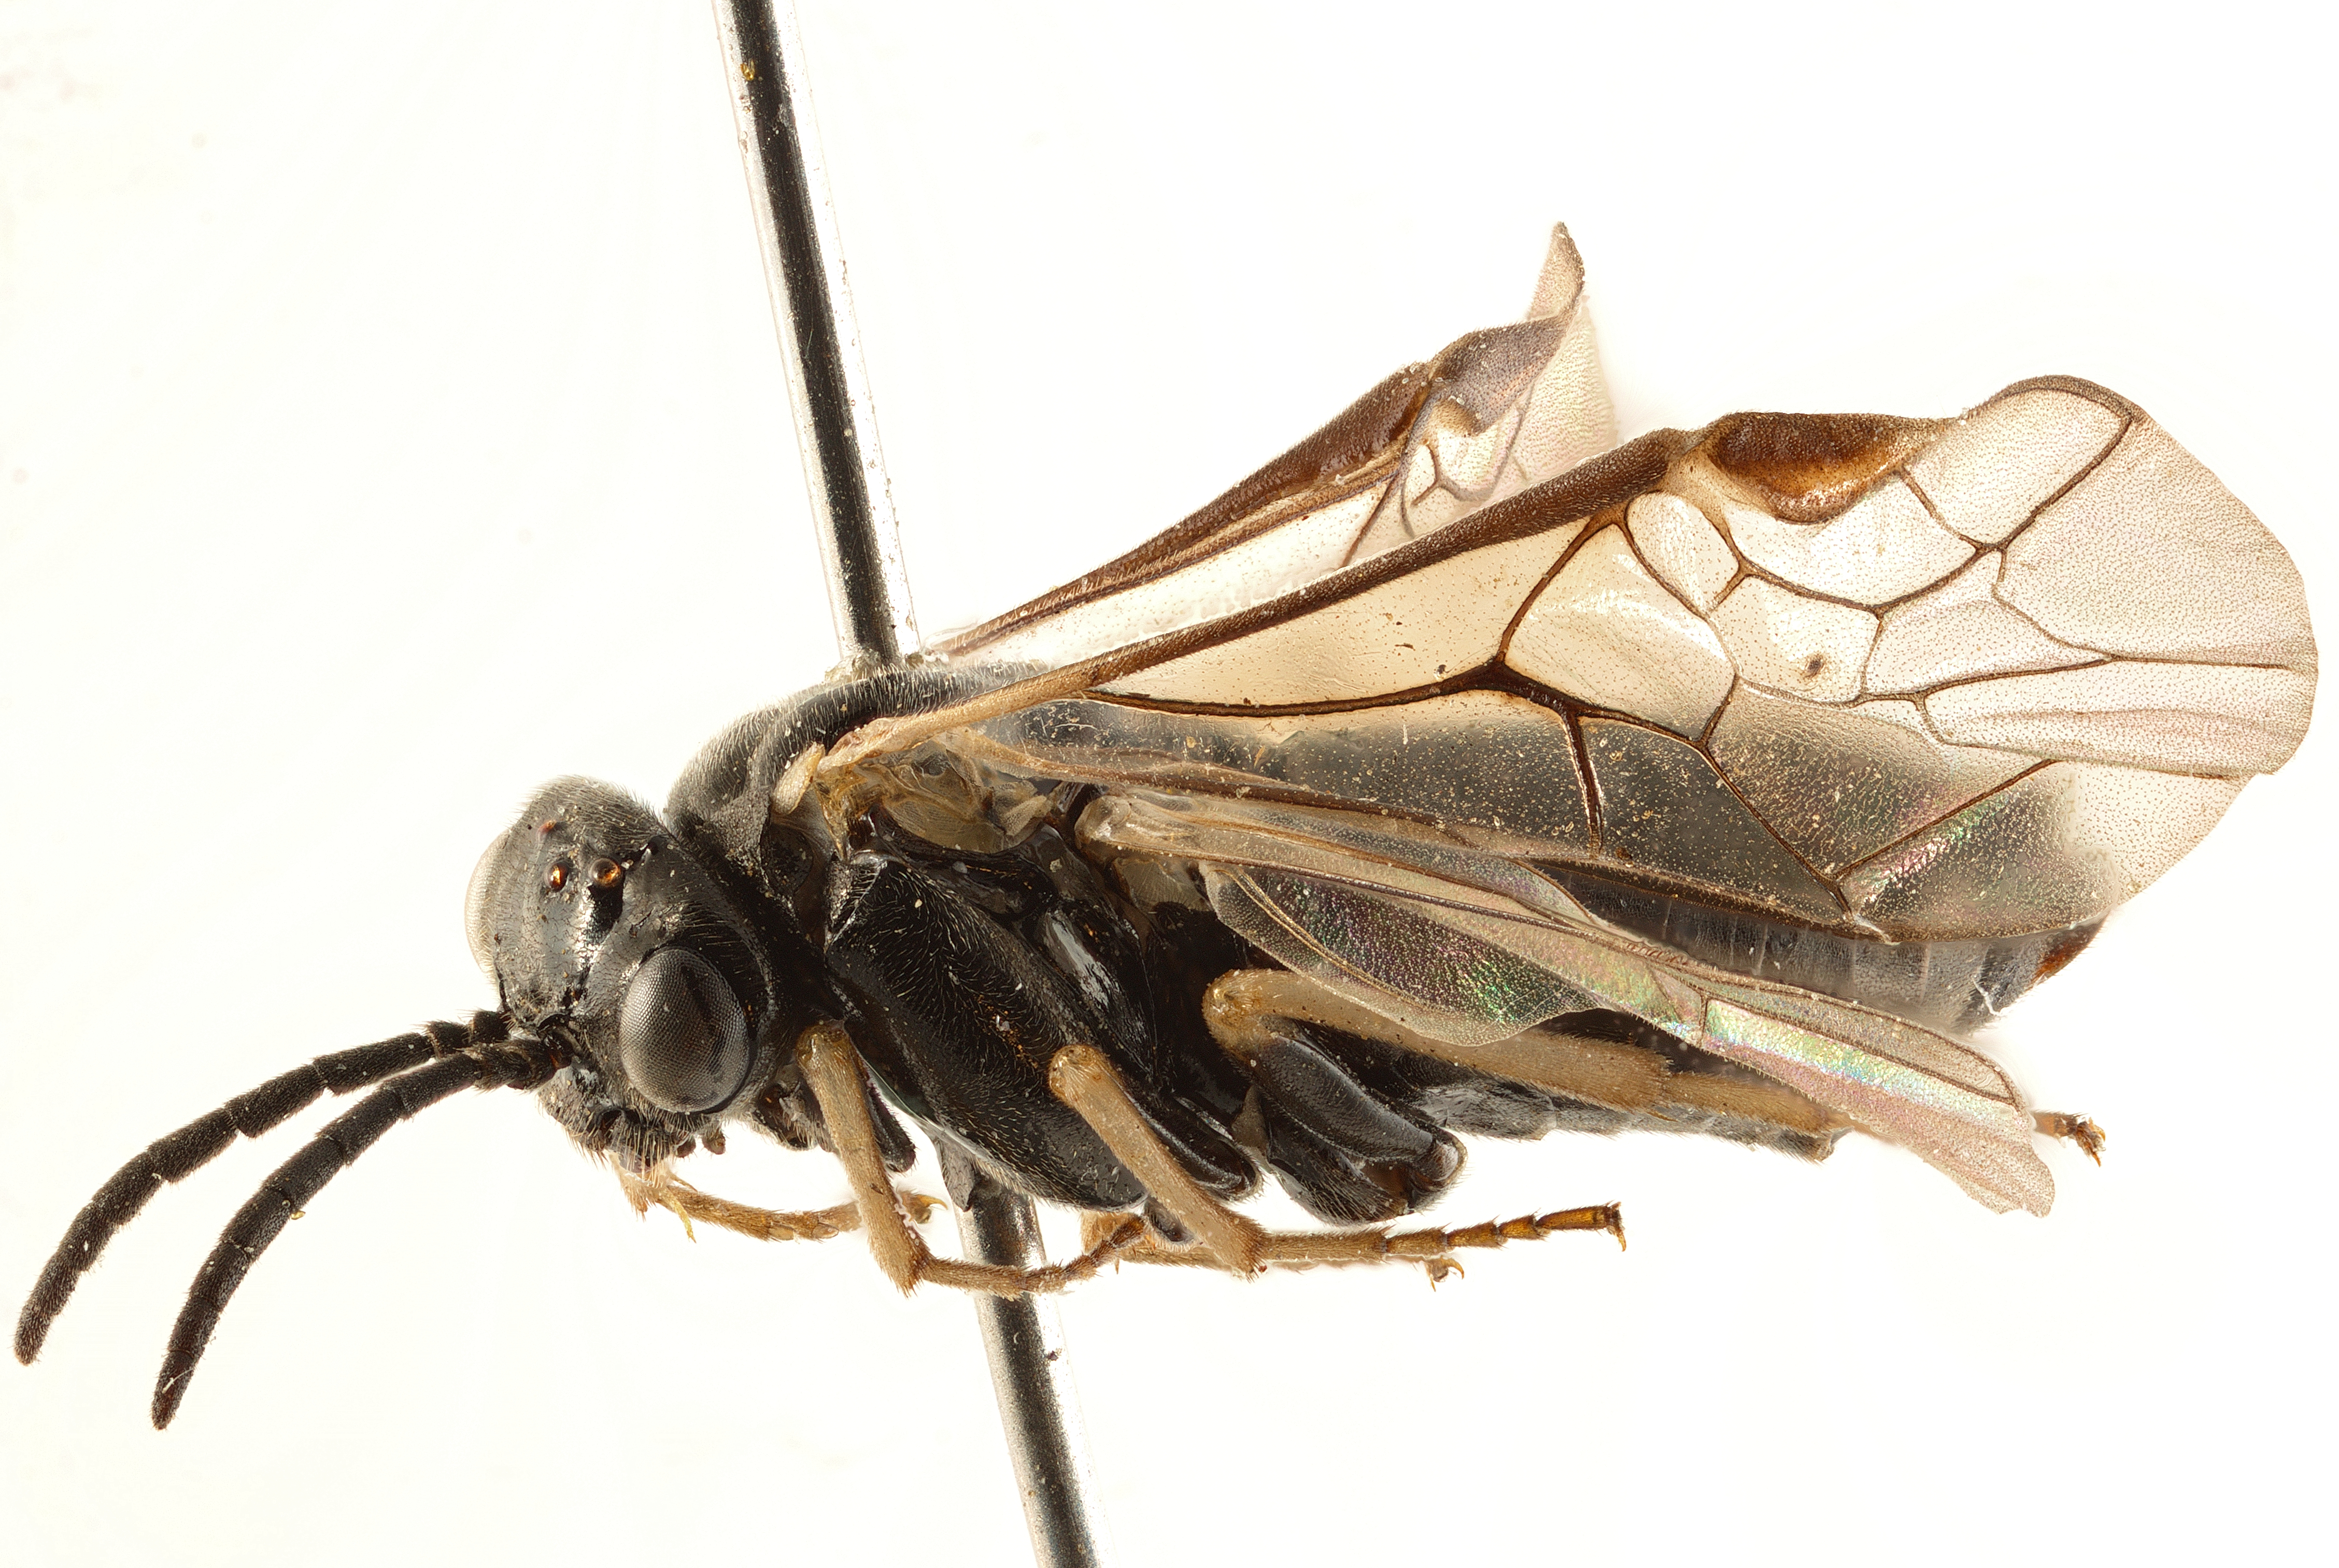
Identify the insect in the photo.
Apareophora coreana
